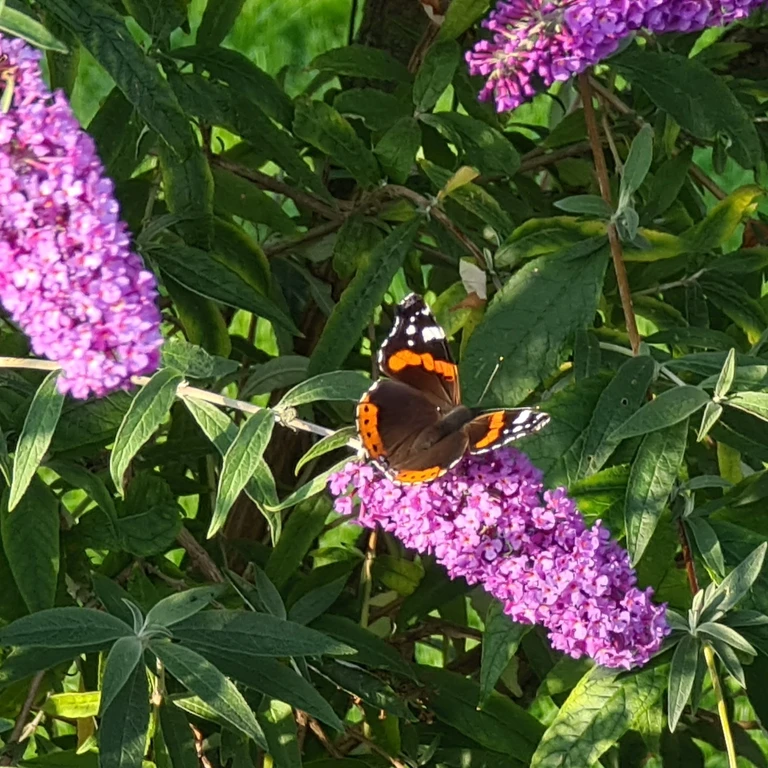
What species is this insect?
Vanessa atalanta
